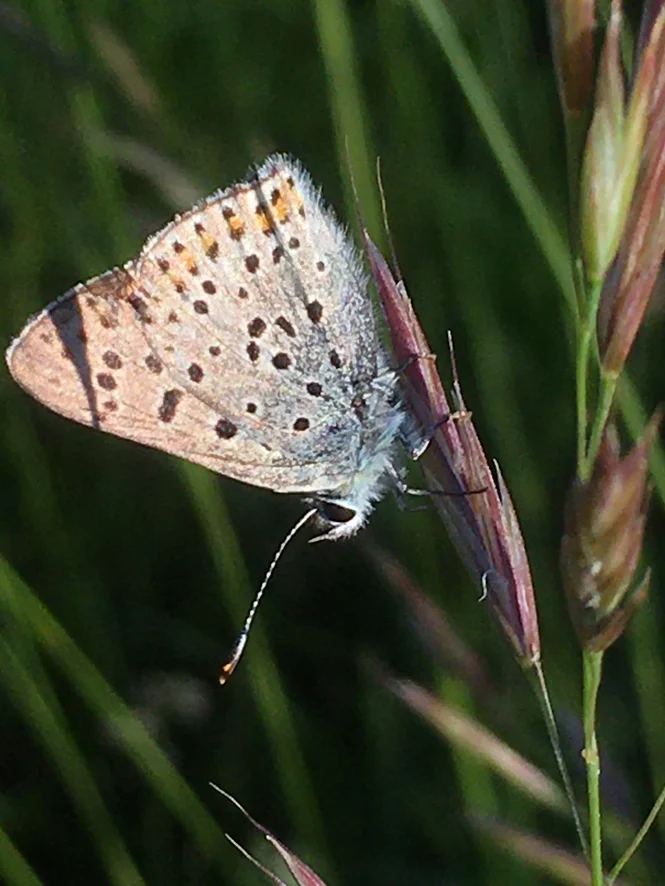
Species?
Lycaena tityrus (also Loweia tityrus)
